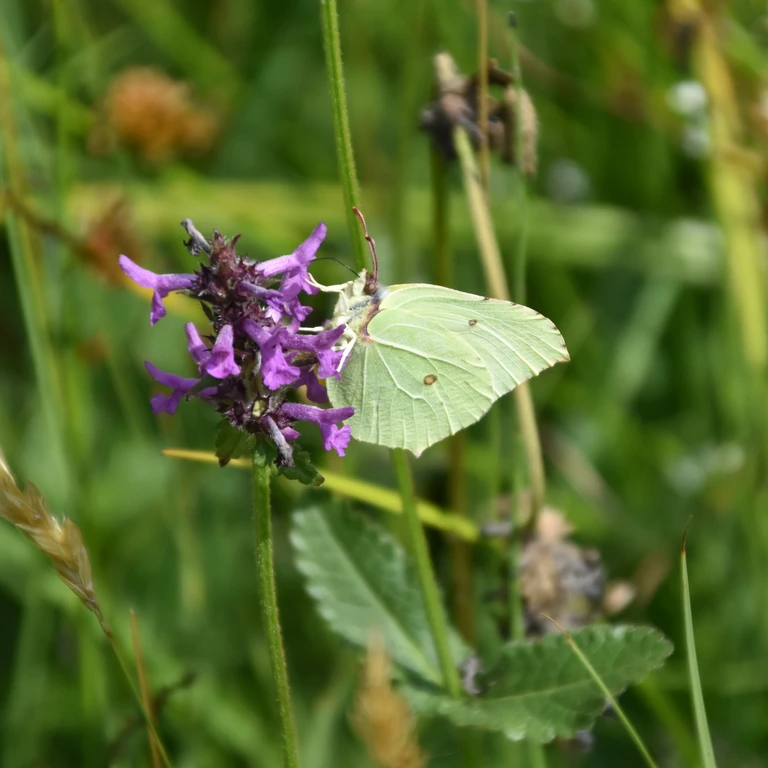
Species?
Gonepteryx rhamni
